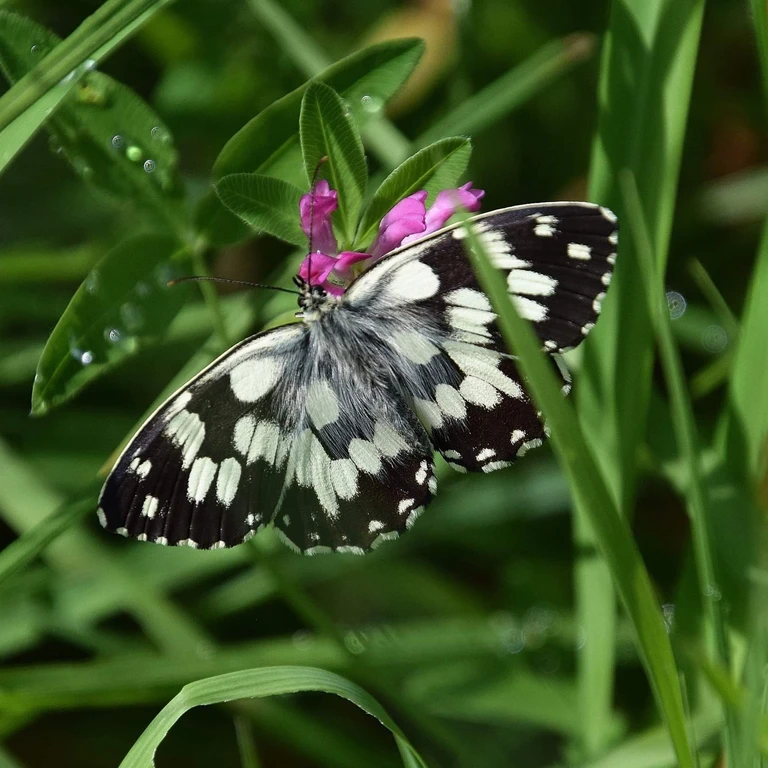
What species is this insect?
Melanargia galathea
